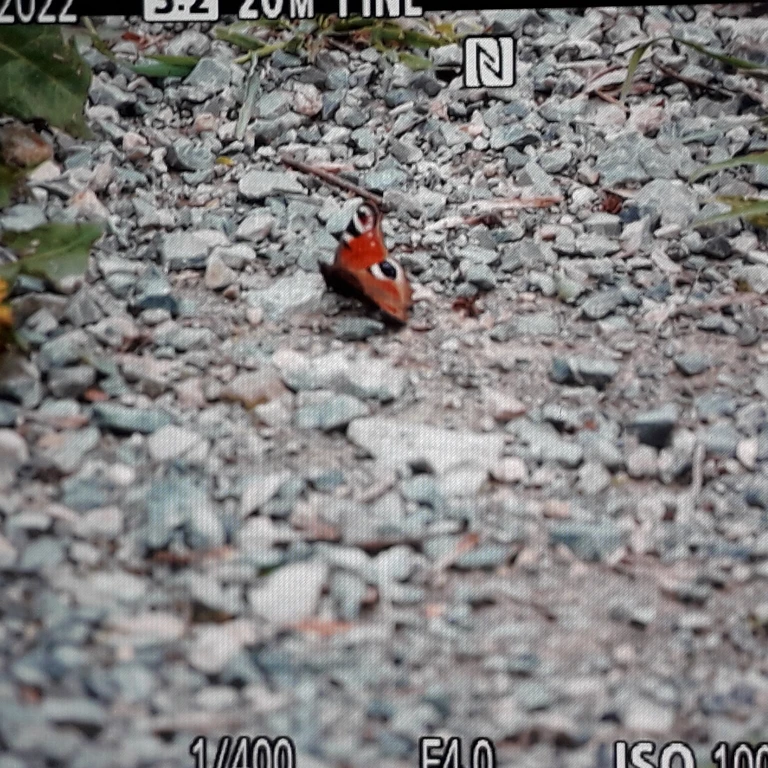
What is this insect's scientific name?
Aglais io
